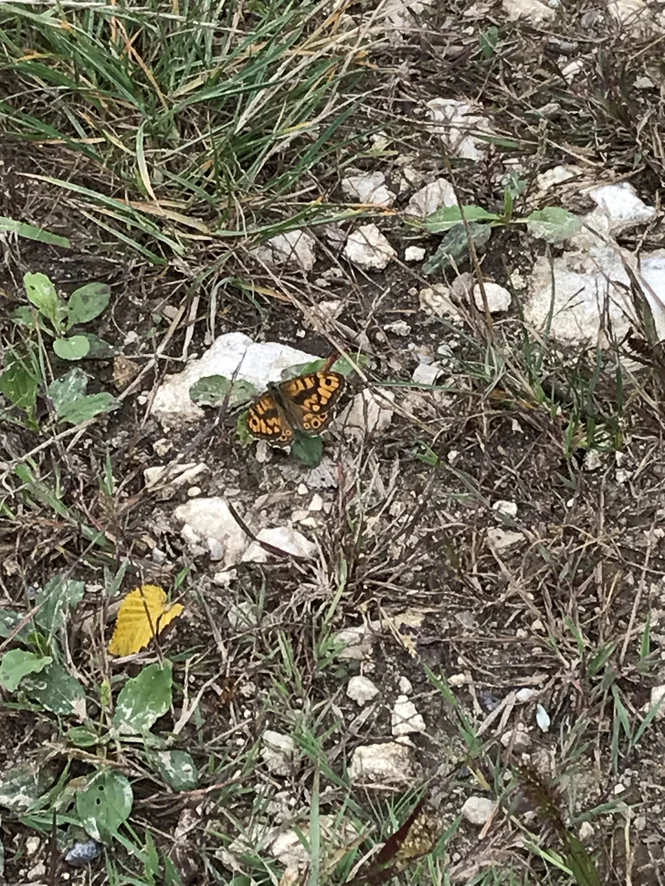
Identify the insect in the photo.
Lasiommata megera (also Pararge megera)
